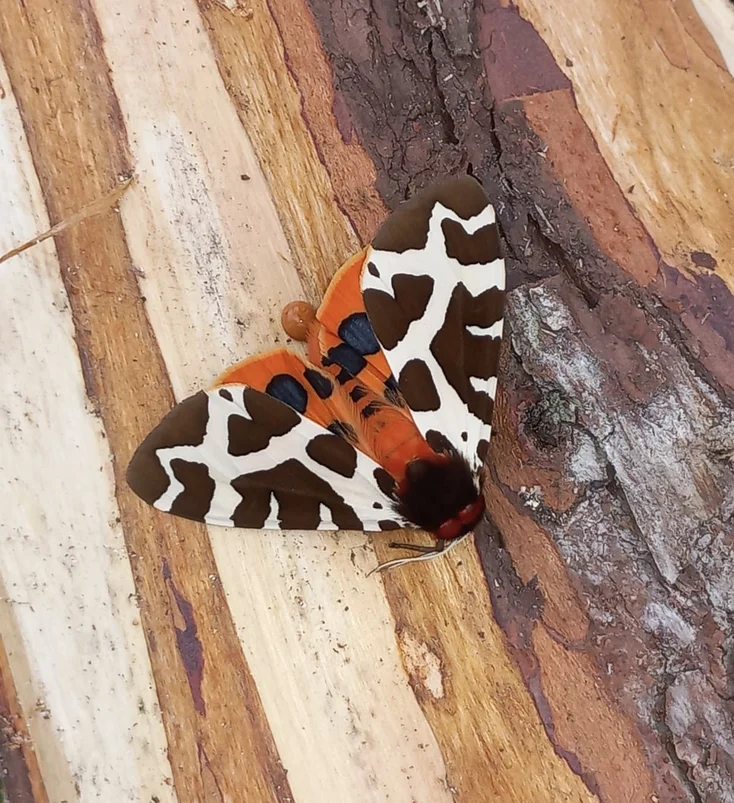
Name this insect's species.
Arctia caja
